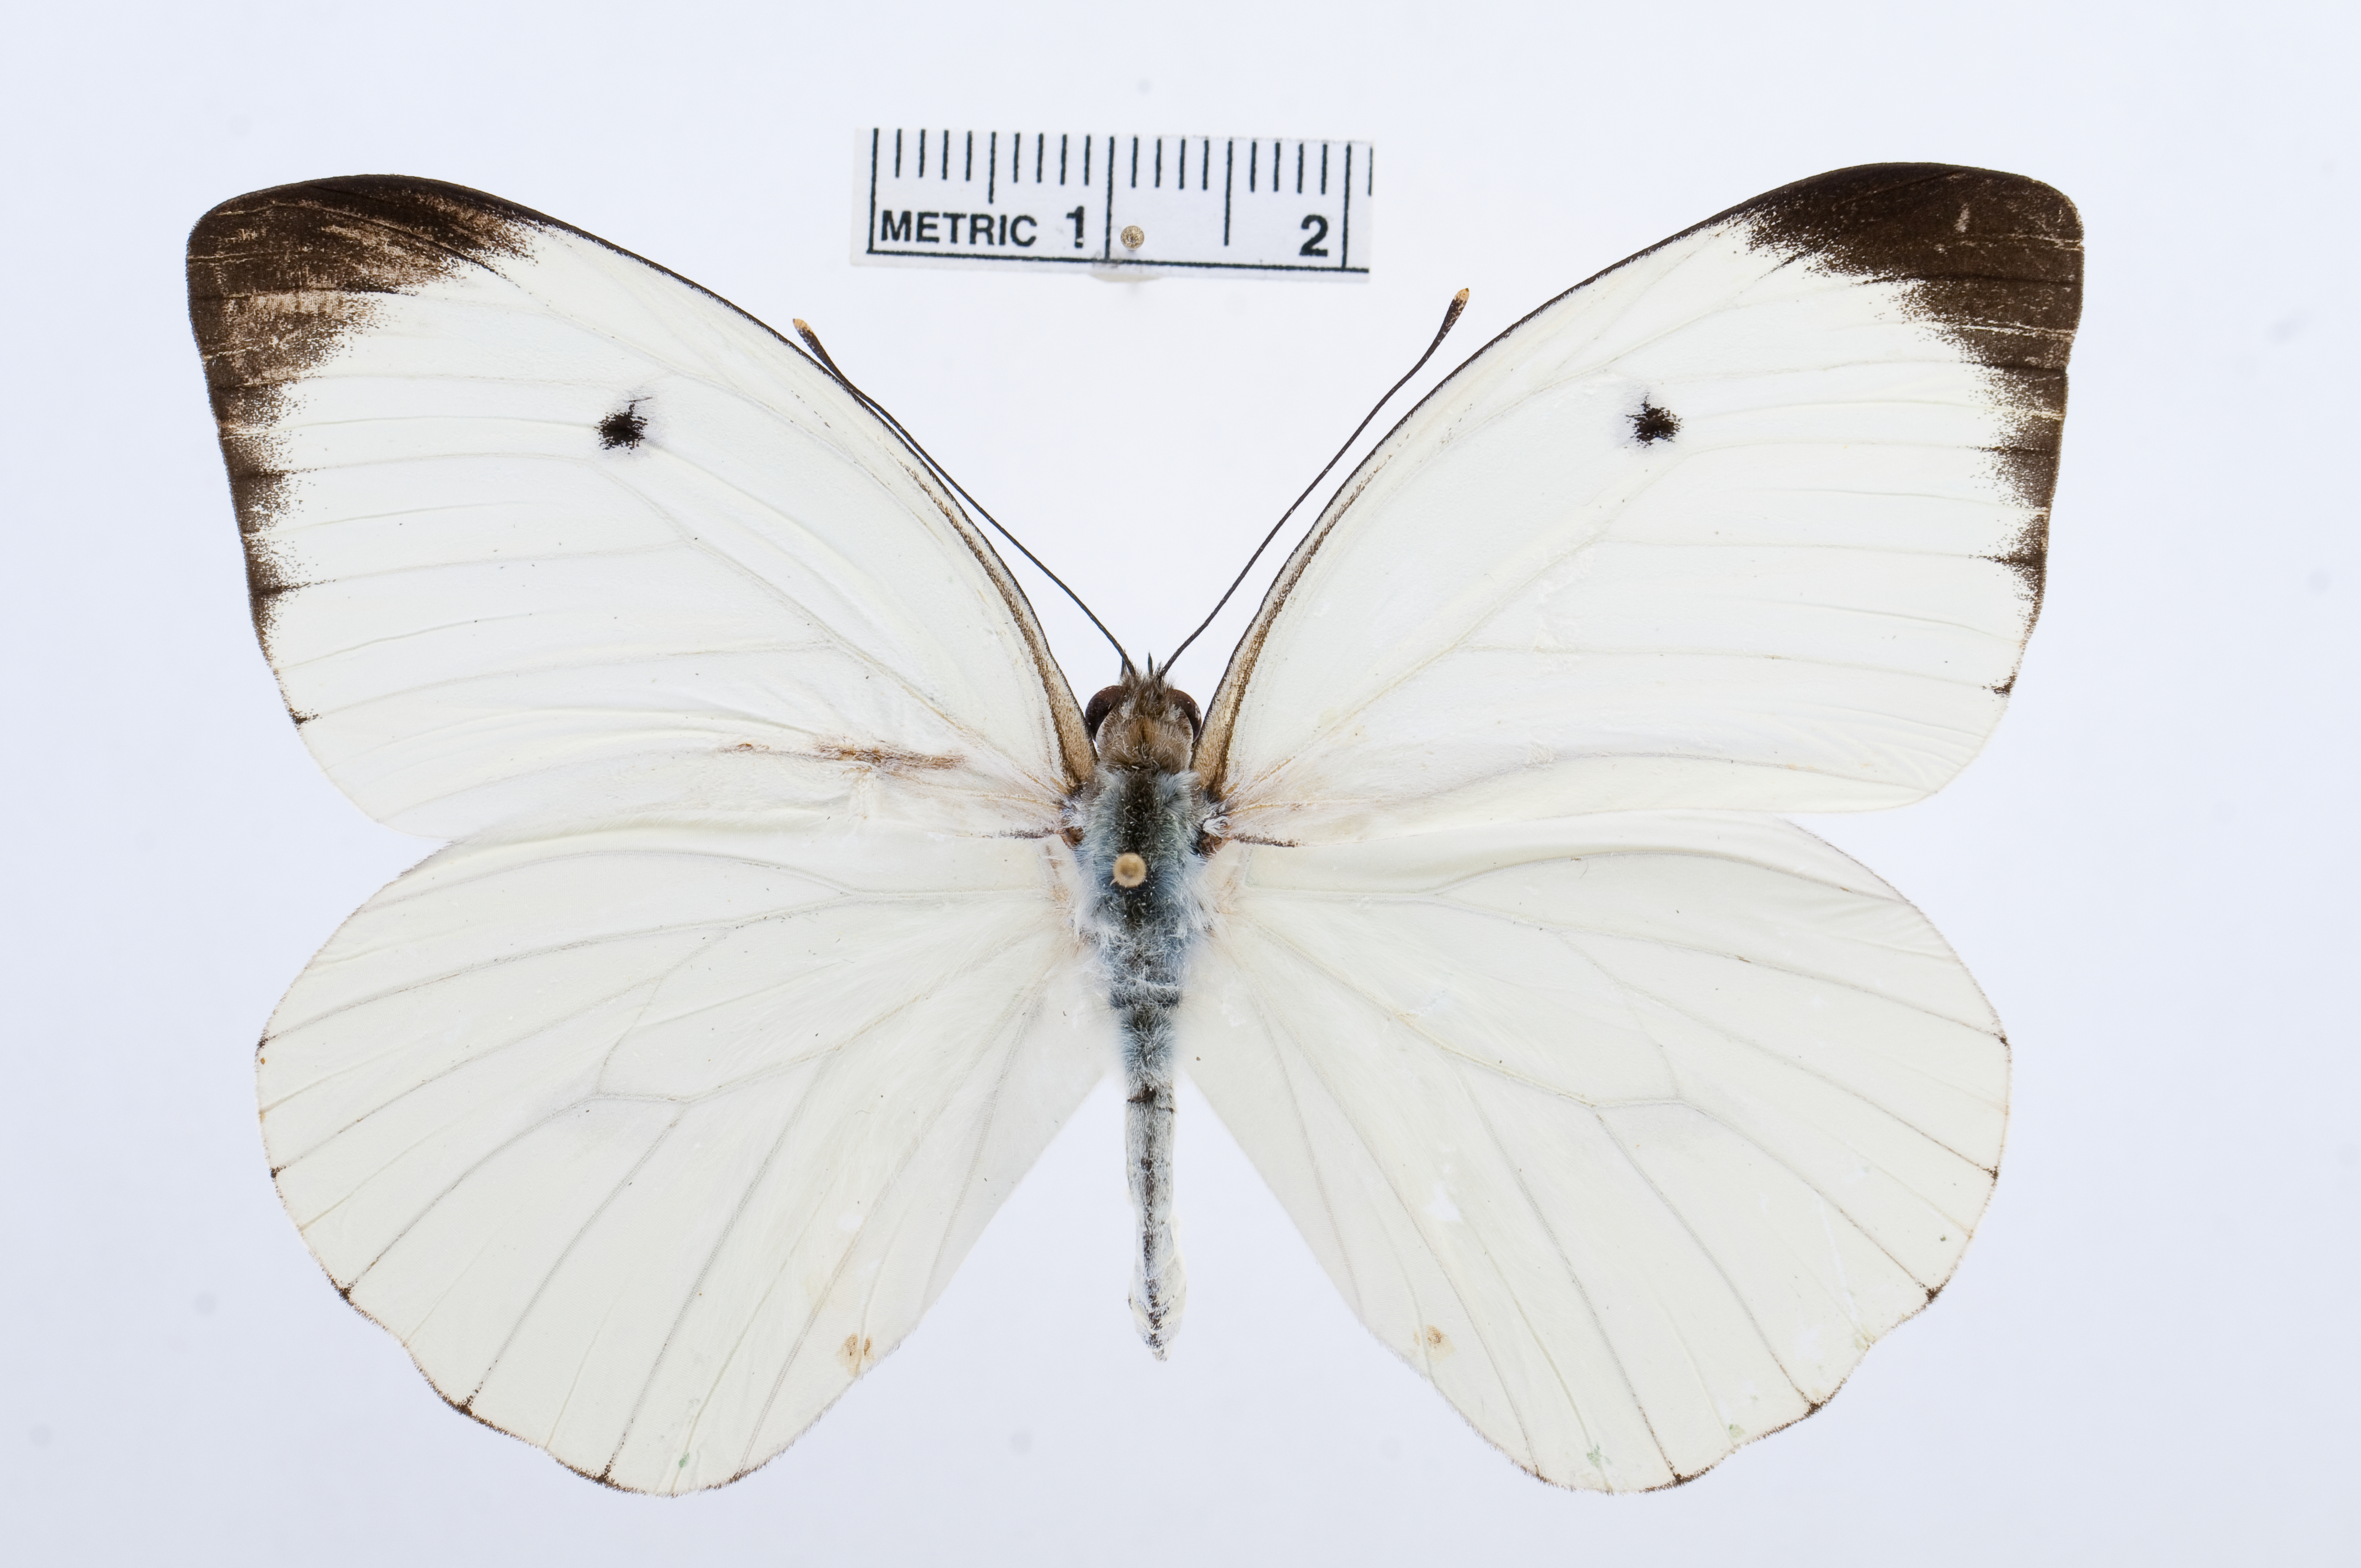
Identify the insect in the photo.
Ganyra phaloe
